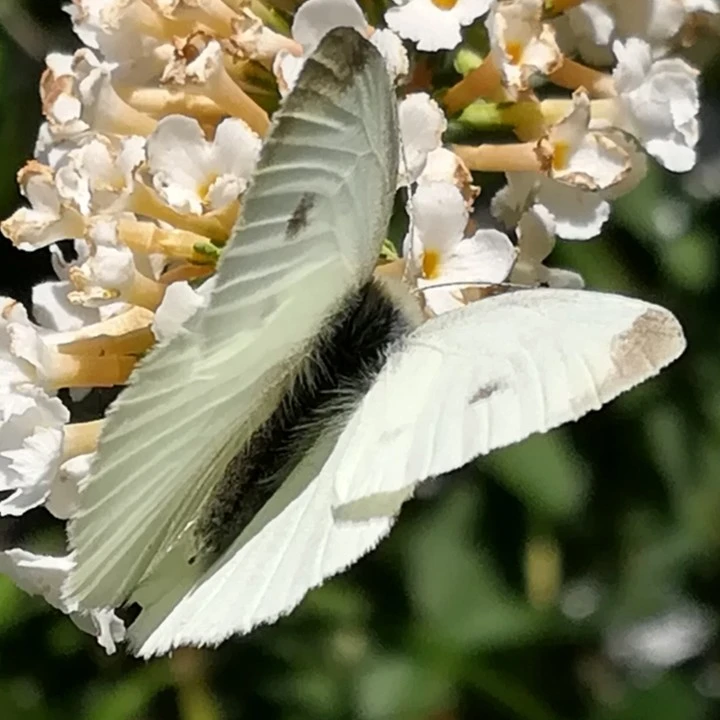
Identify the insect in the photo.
Pieris rapae
